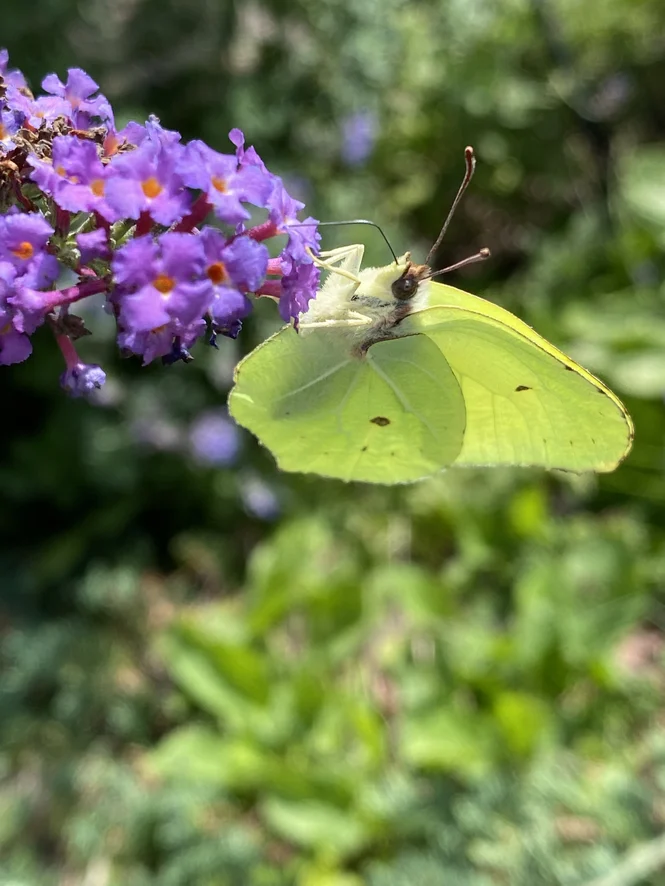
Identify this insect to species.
Gonepteryx rhamni
